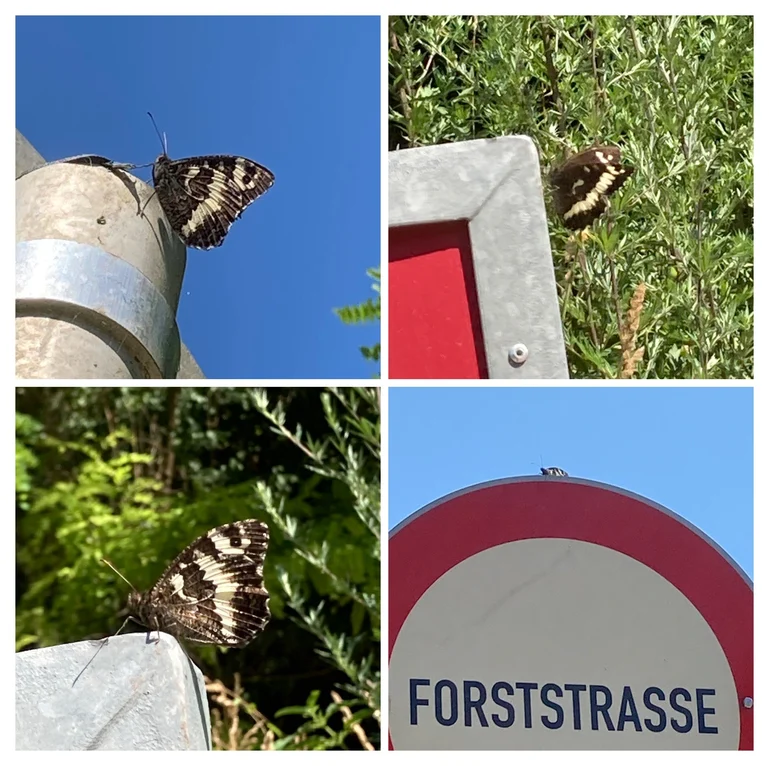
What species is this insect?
Brintesia circe
